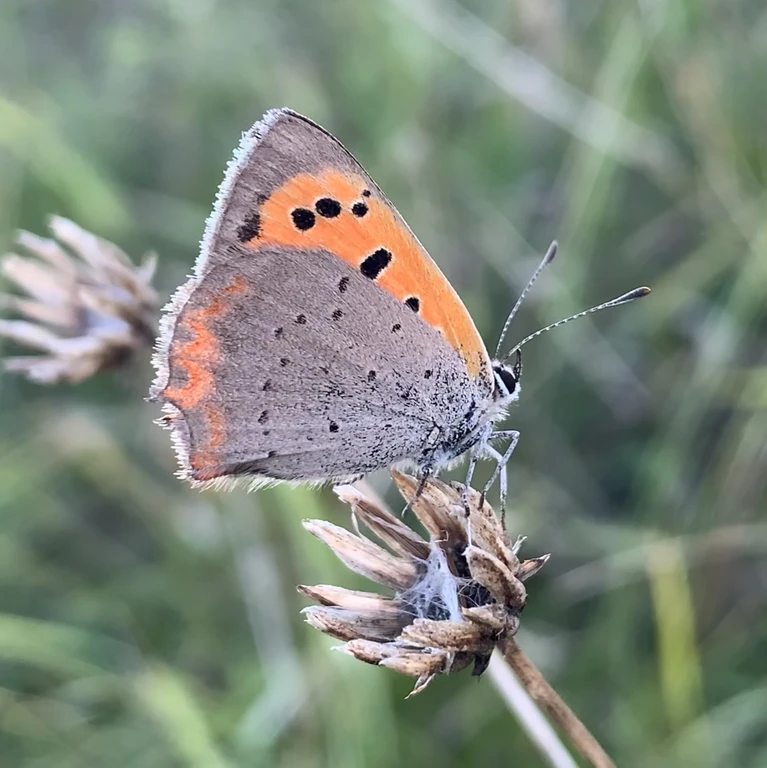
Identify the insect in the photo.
Lycaena phlaeas
